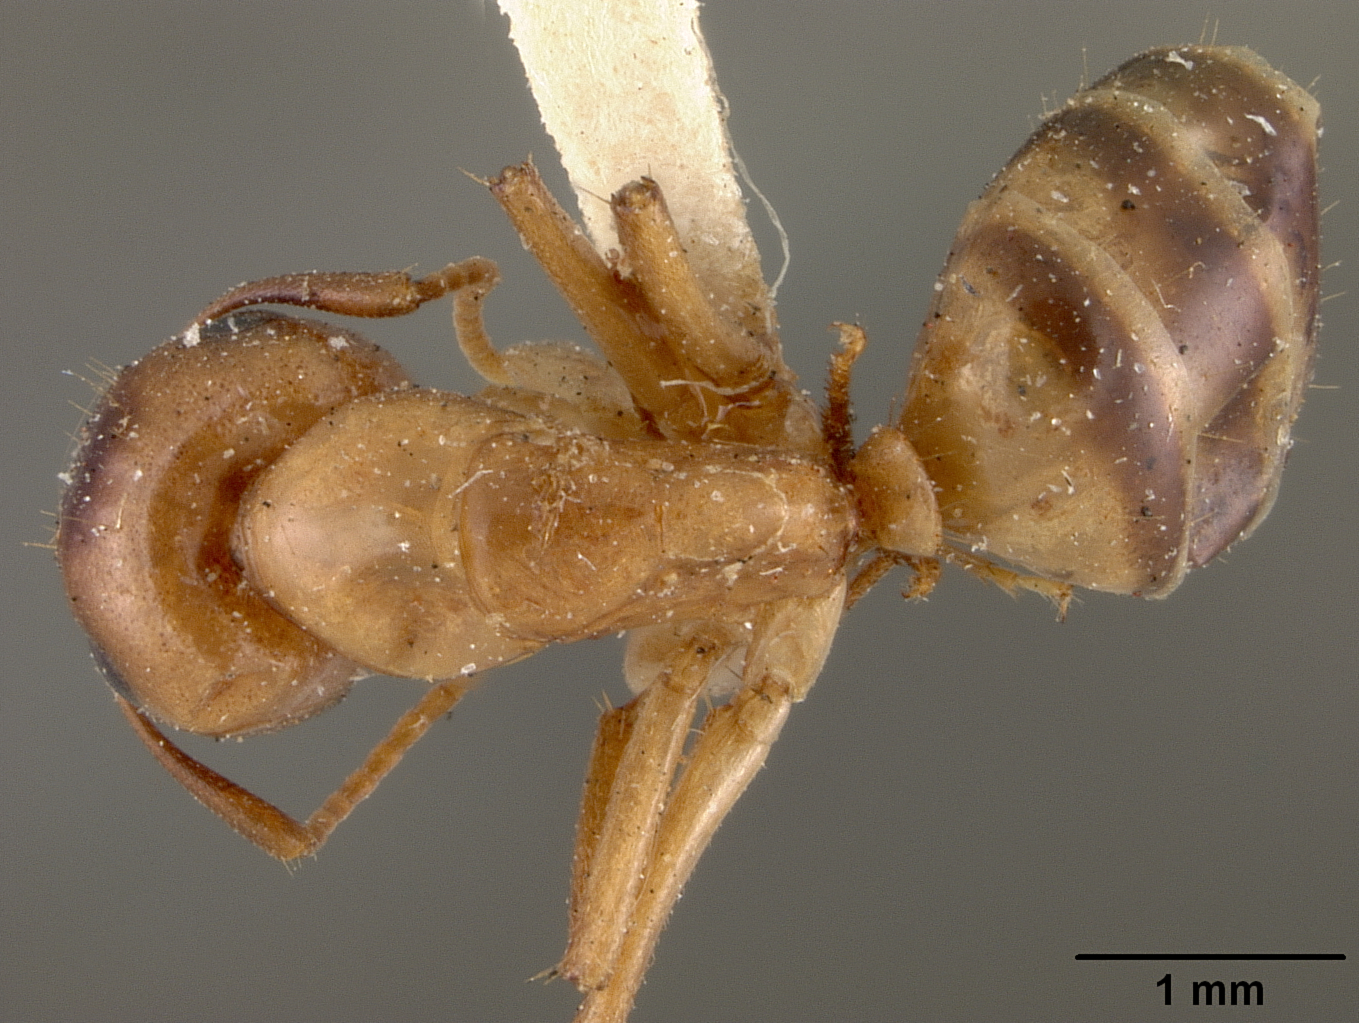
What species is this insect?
Camponotus macilentus
